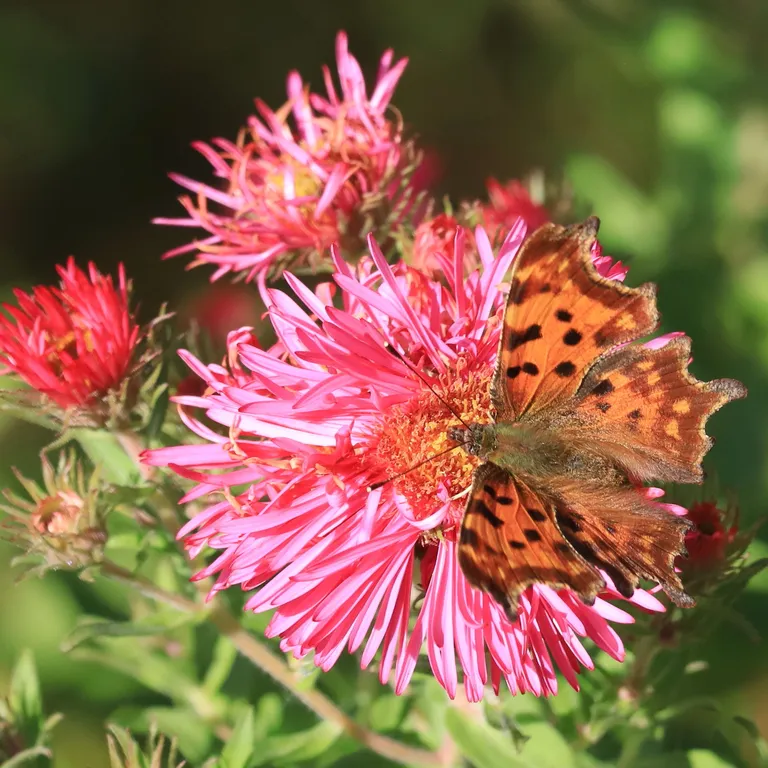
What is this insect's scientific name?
Polygonia c-album
